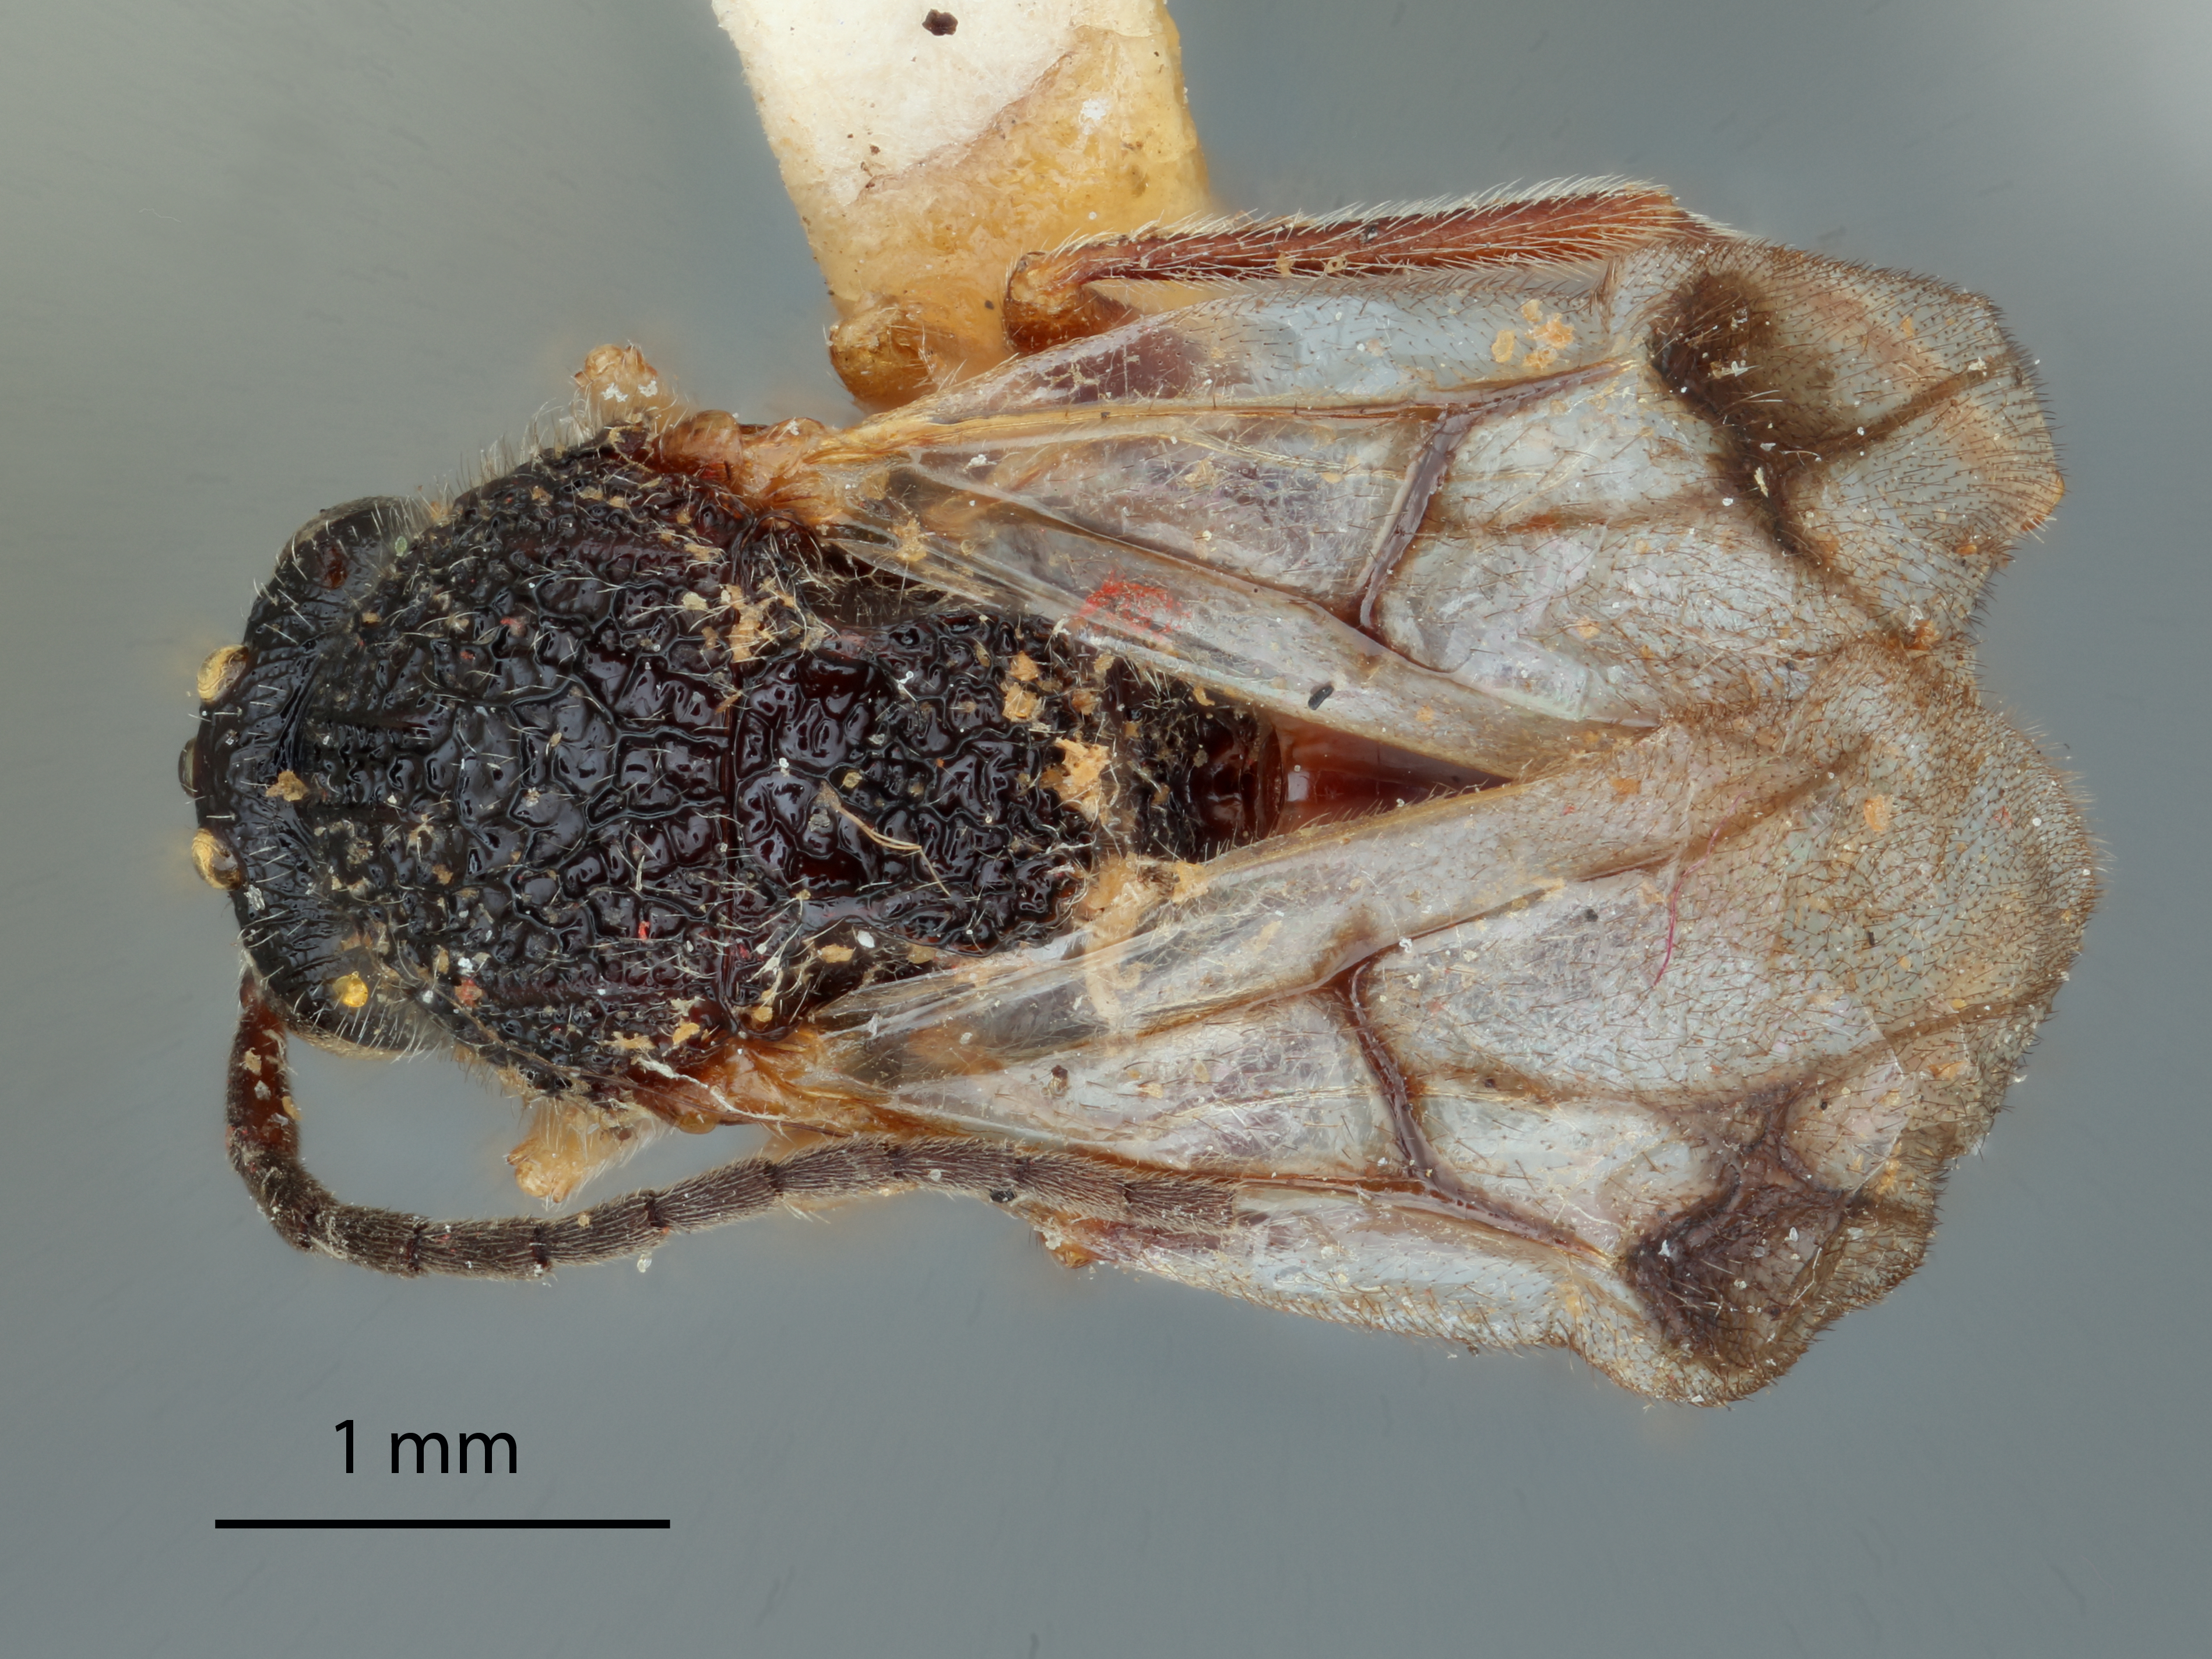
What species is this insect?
Cynips quercus
